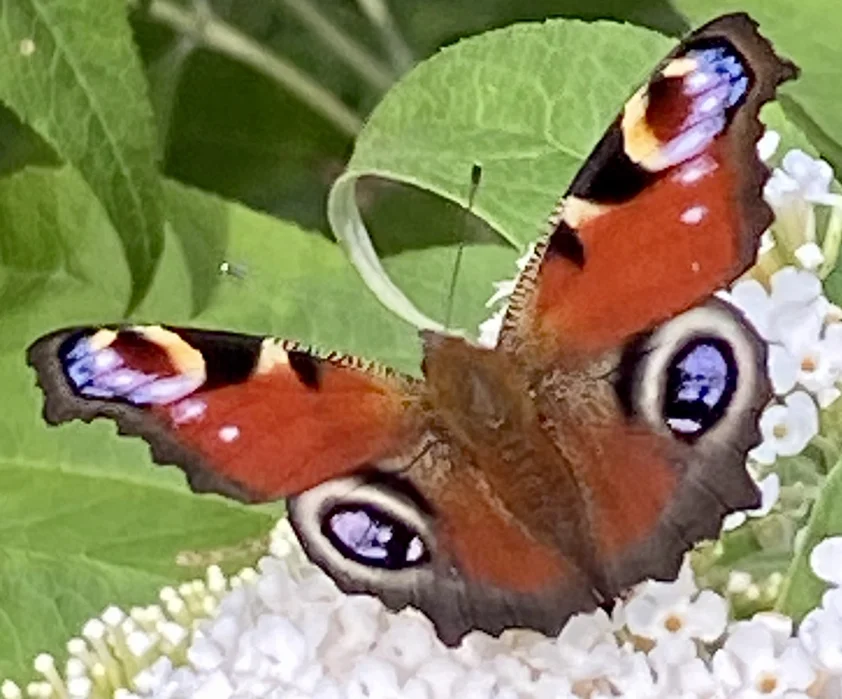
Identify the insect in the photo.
Aglais io
